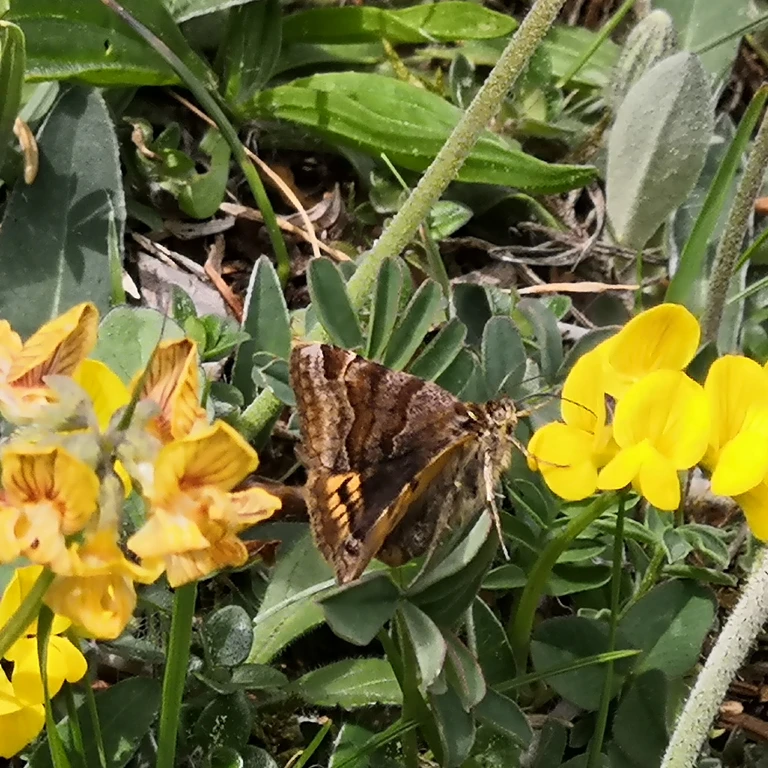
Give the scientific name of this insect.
Euclidia glyphica
